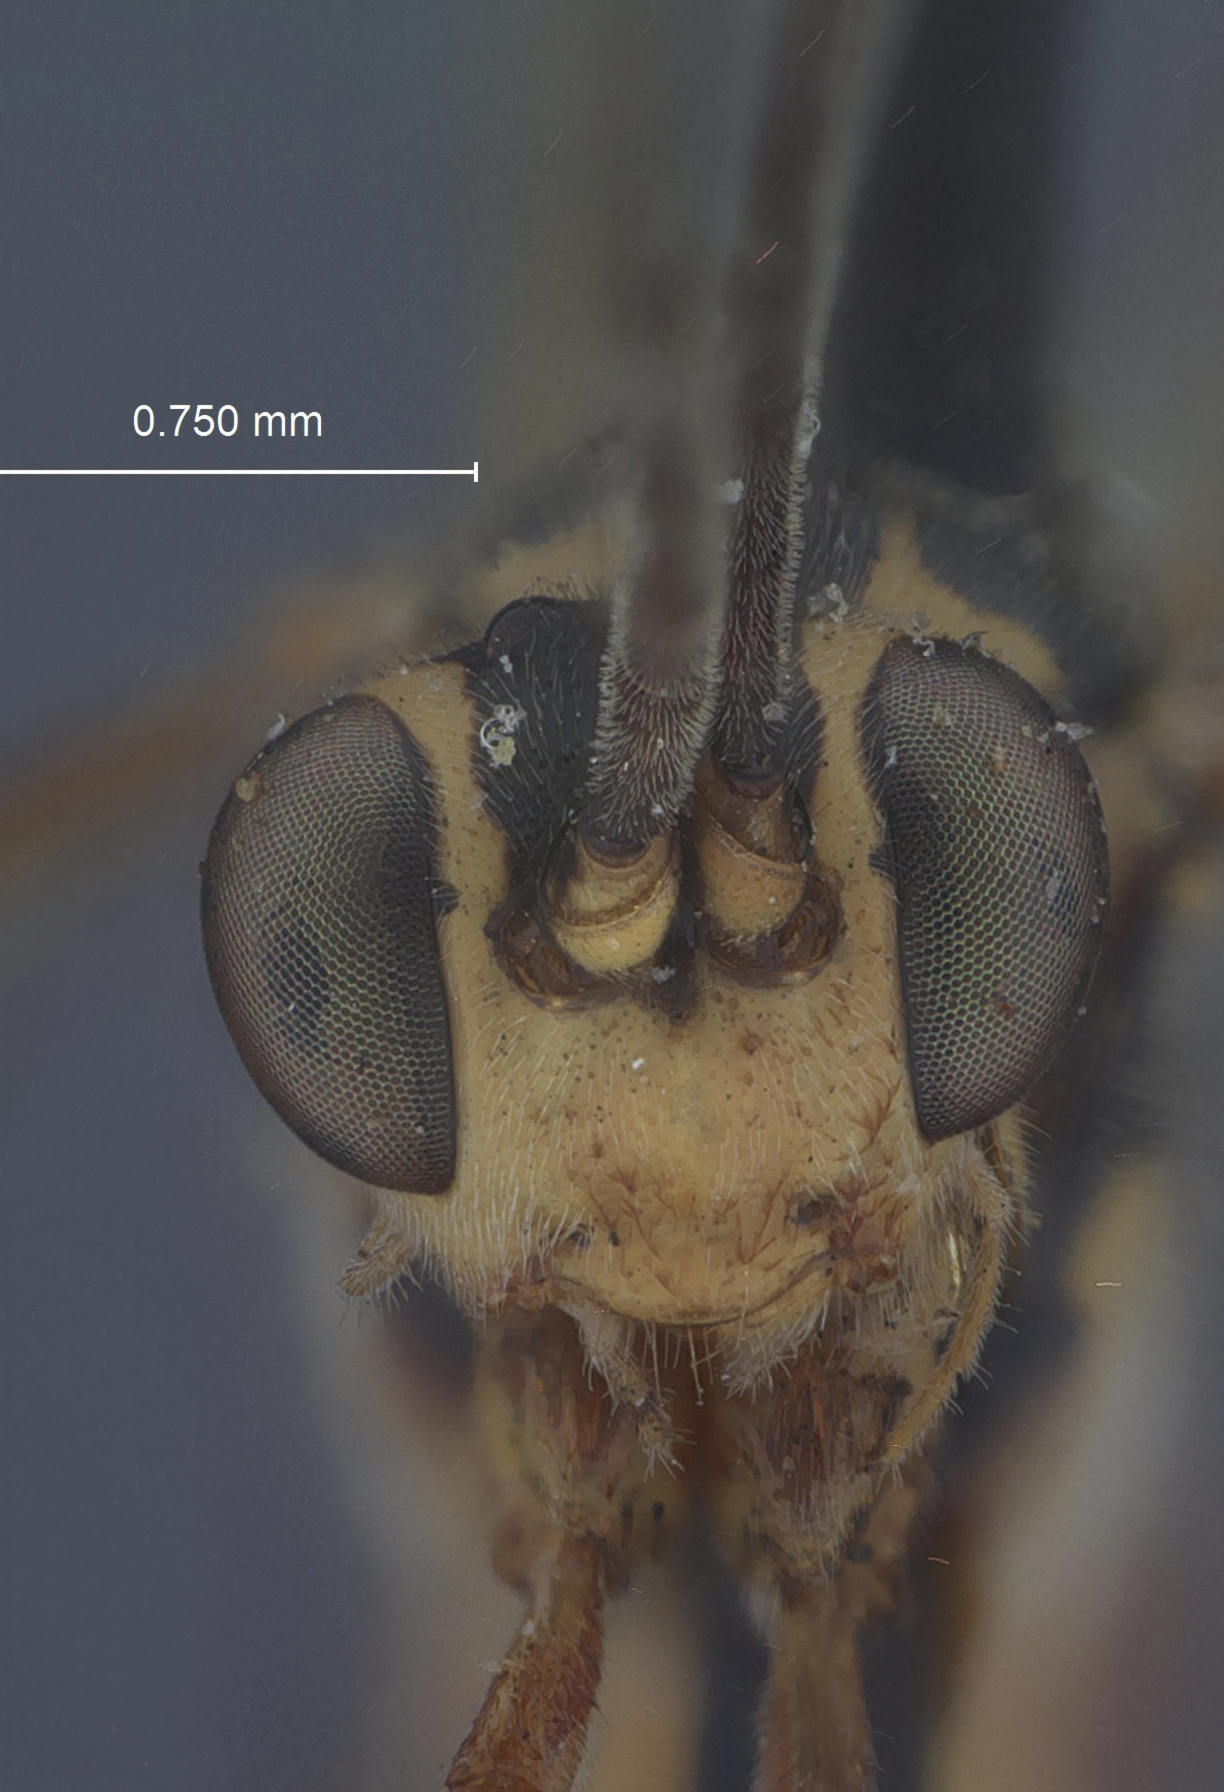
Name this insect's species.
Lissonota philipi
